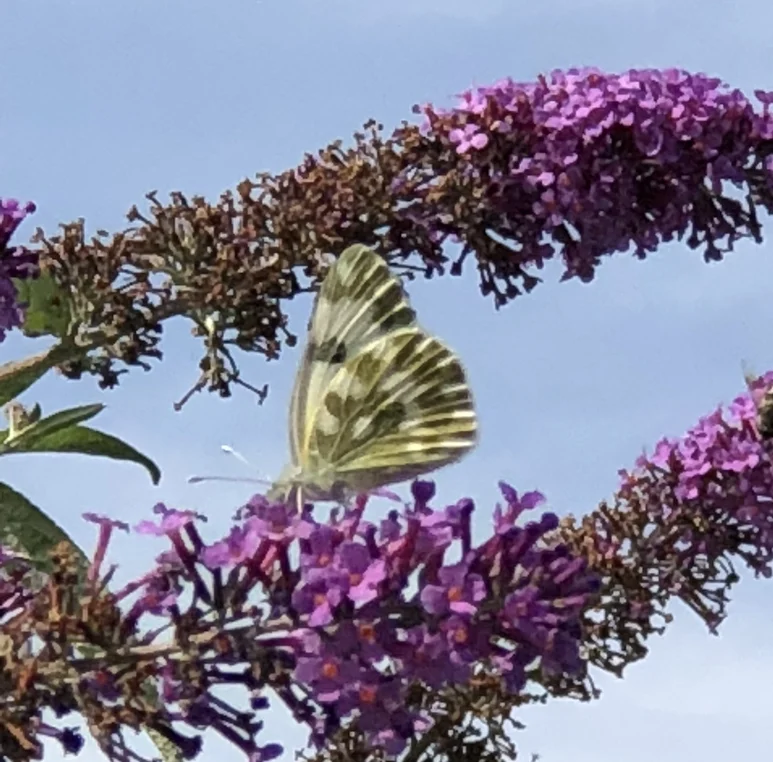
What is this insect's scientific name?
Pontia edusa
